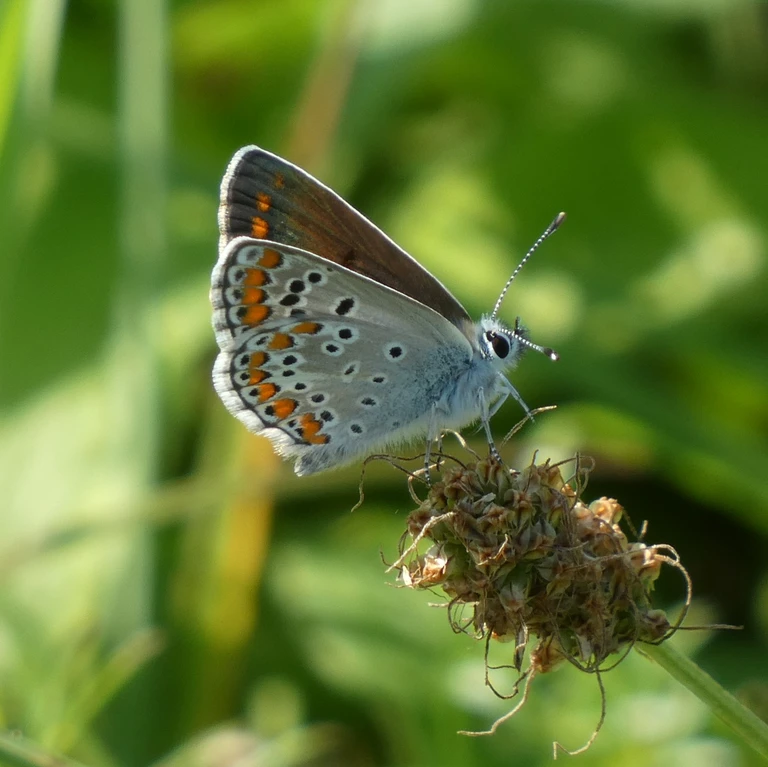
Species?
Aricia agestis/artaxerxes
